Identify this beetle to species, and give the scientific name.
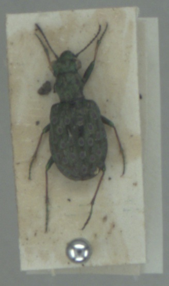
Elaphrus riparius
